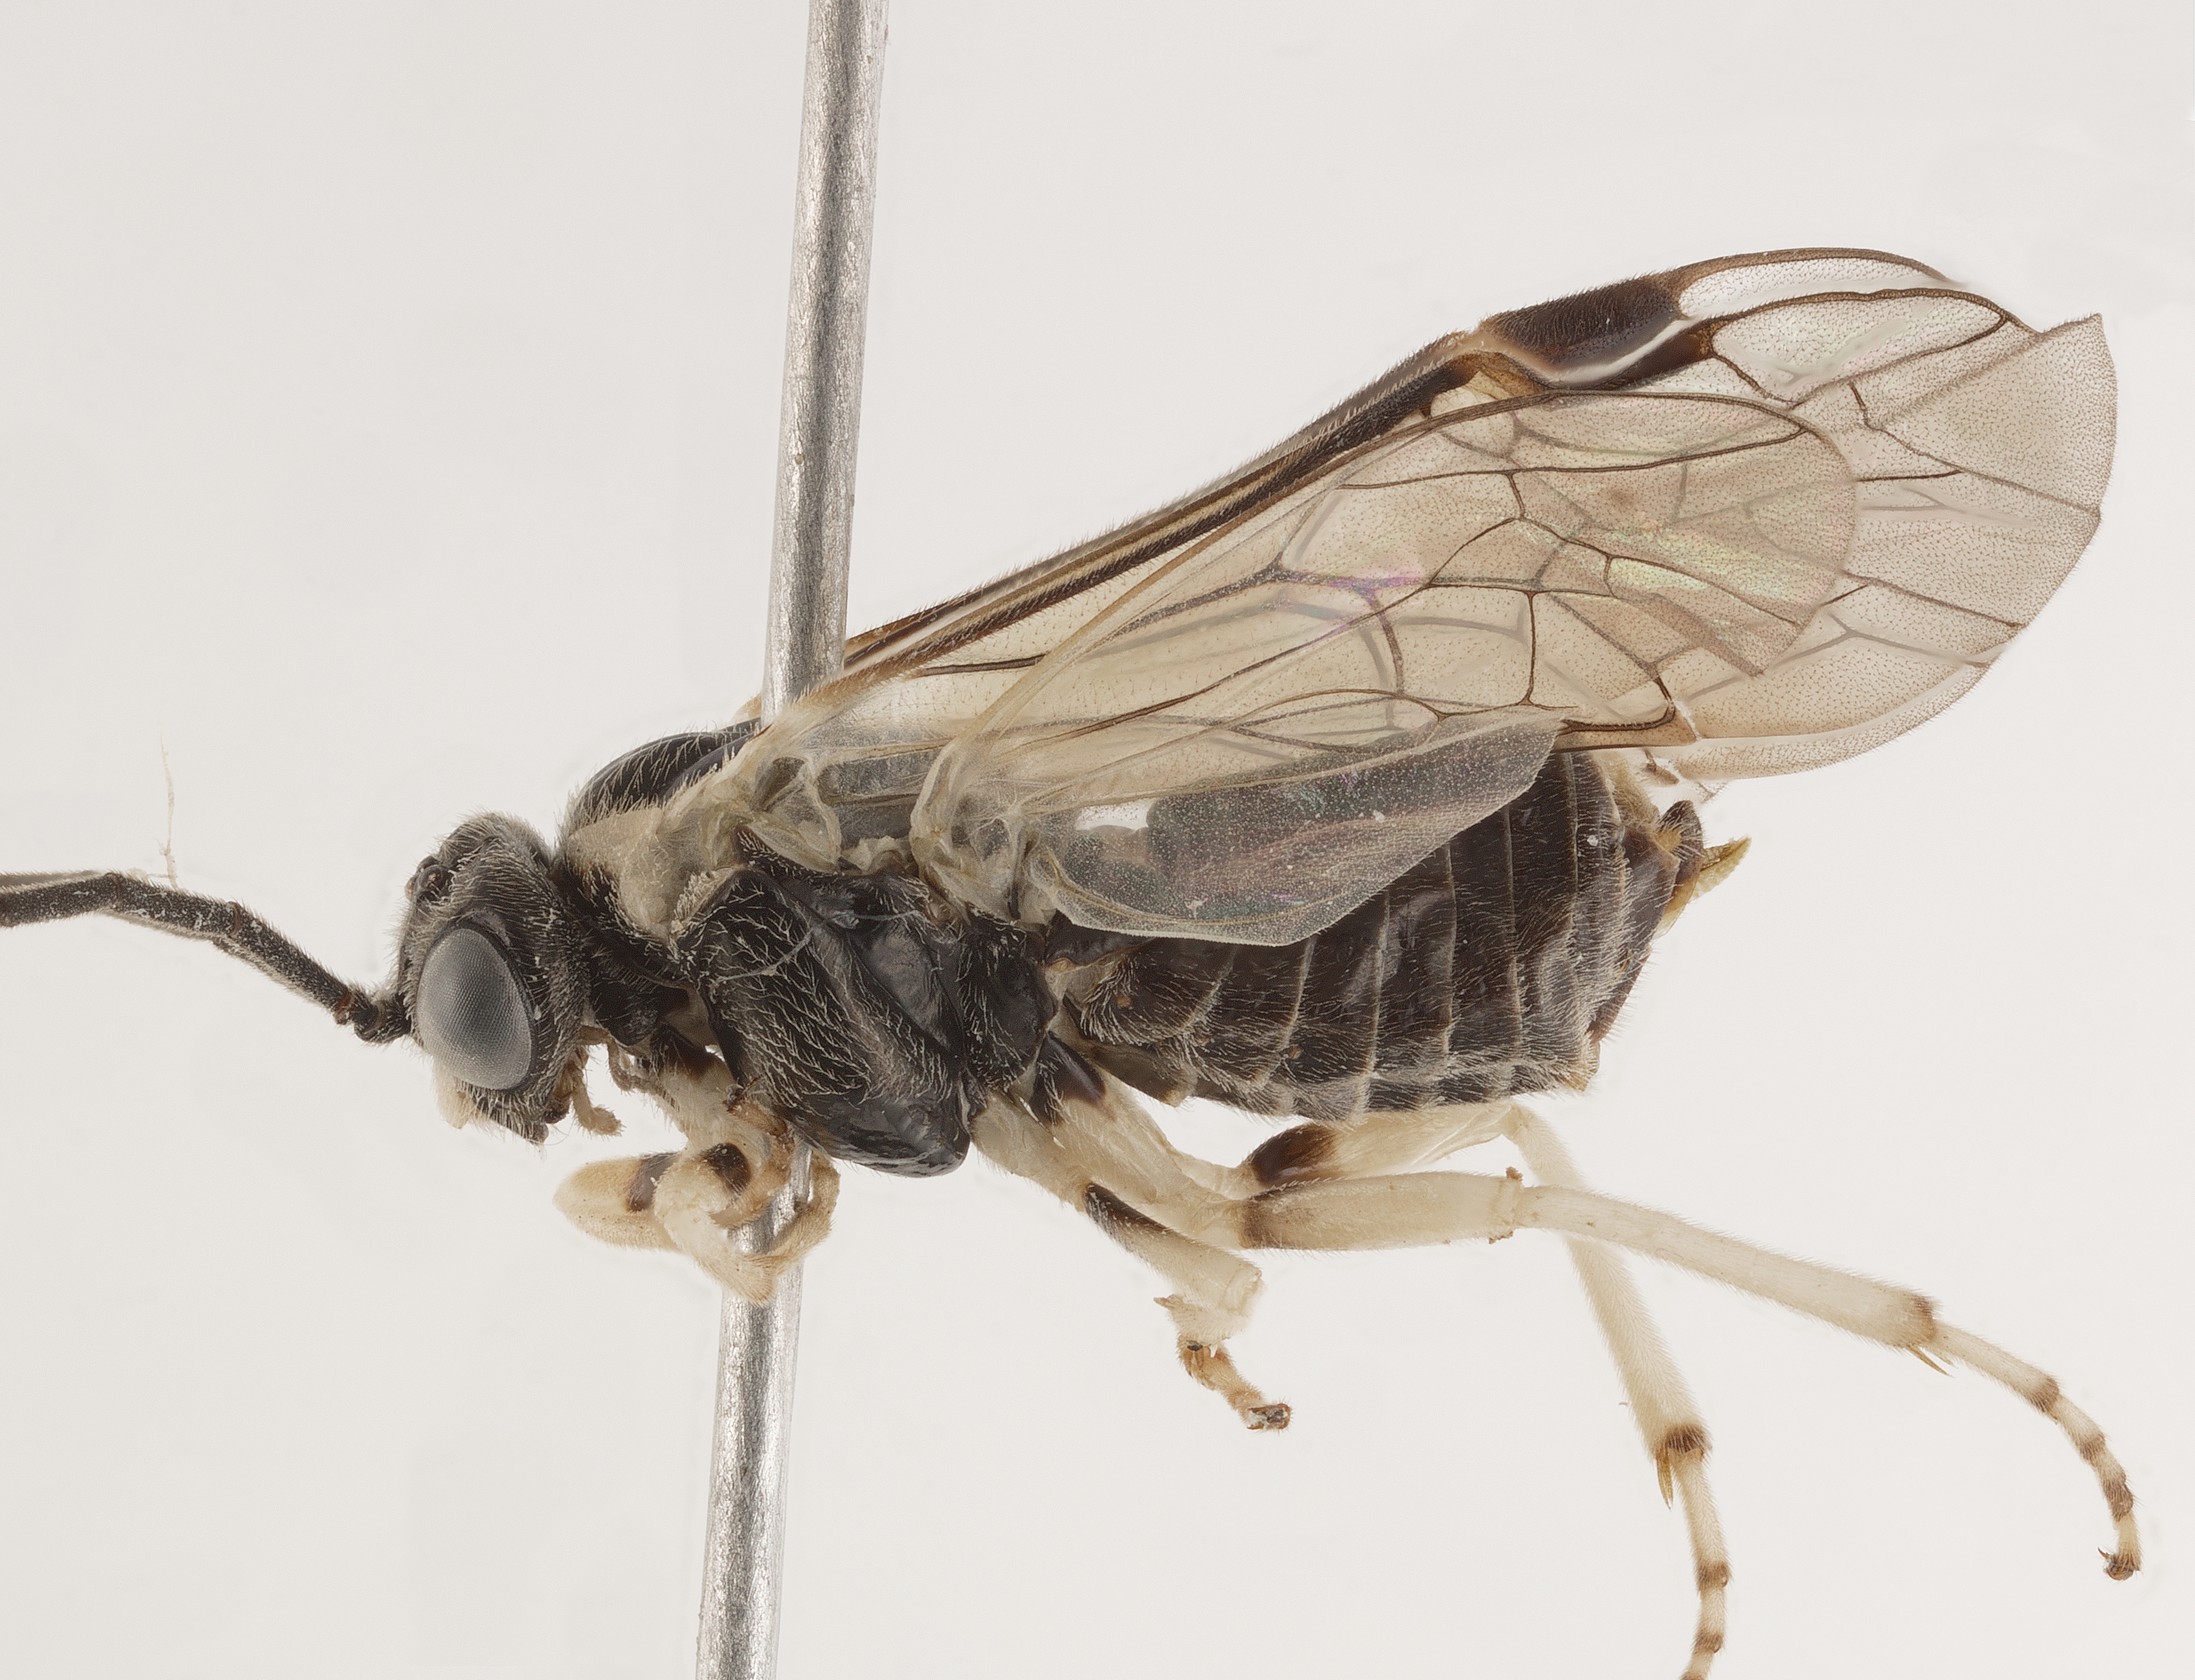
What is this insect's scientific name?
Phymatoceropsis japonicus
